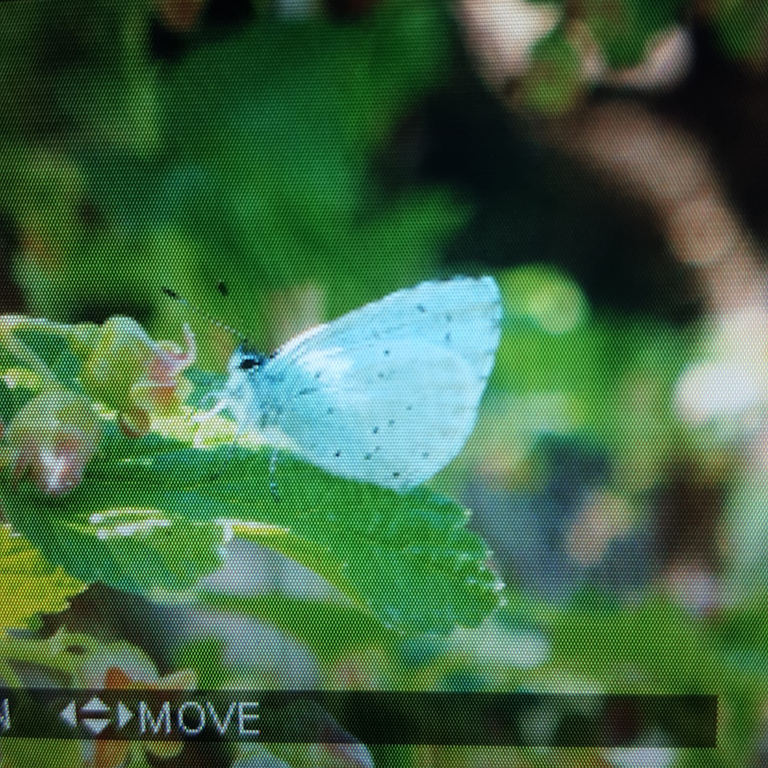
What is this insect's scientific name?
Celastrina argiolus
